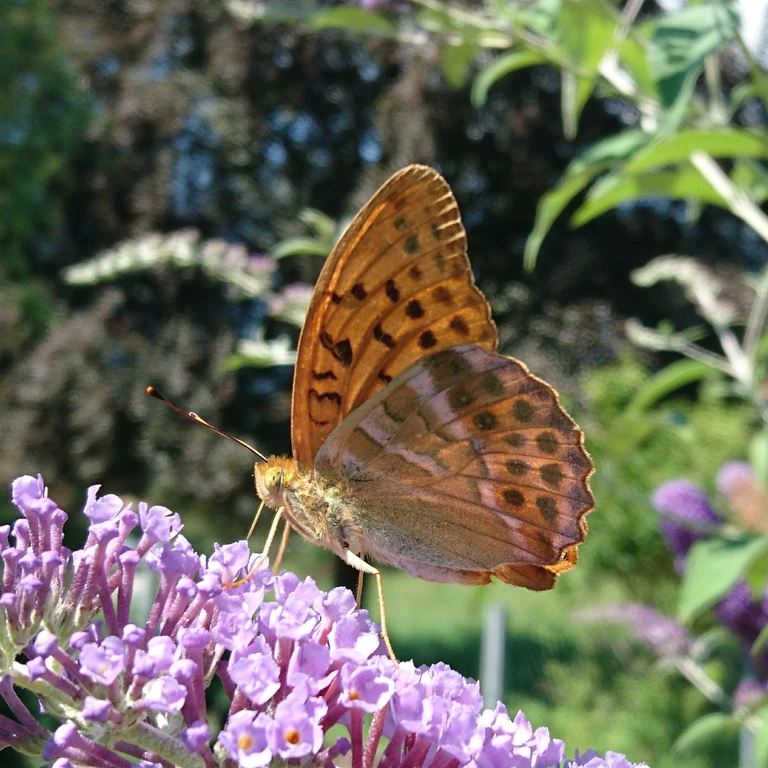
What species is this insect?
Argynnis paphia
